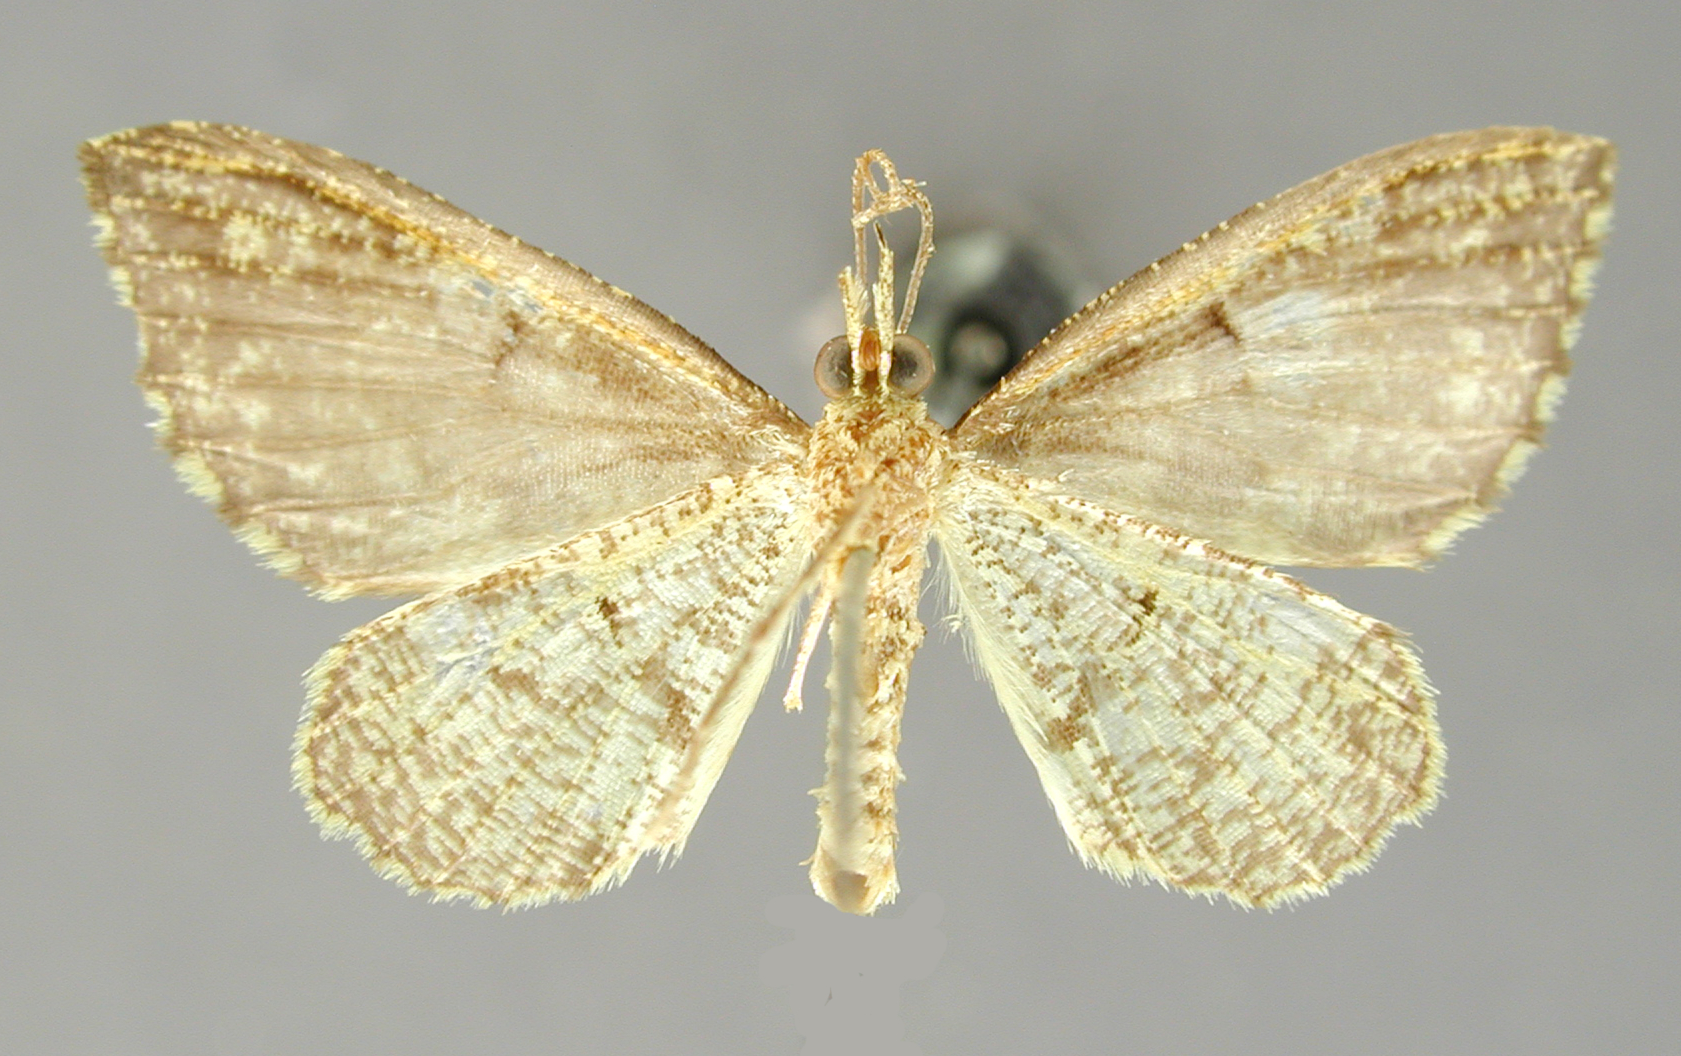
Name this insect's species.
Psaliodes jabata
